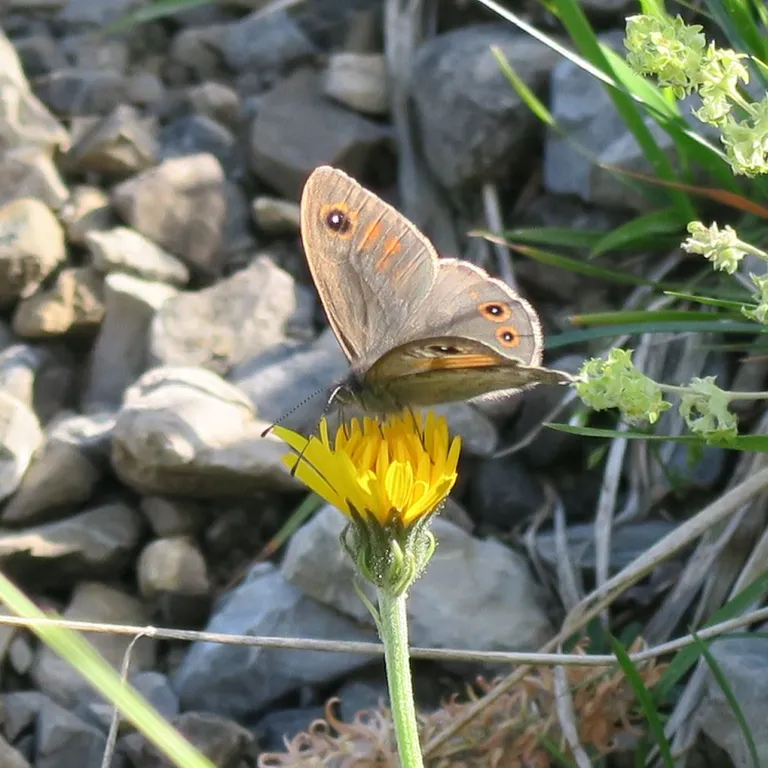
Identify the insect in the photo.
Lasiommata maera (also Pararge maera)
